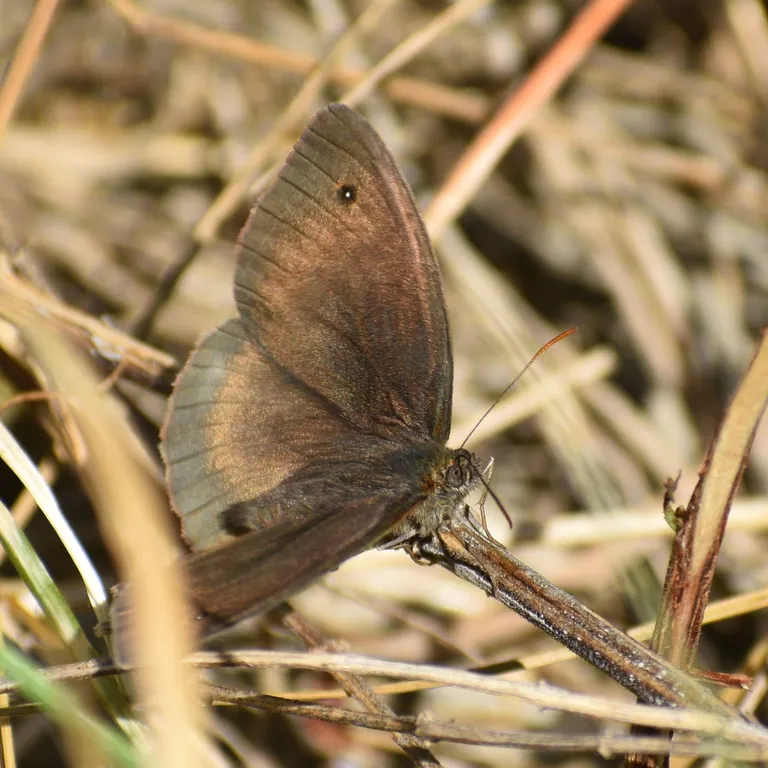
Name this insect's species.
Maniola jurtina
